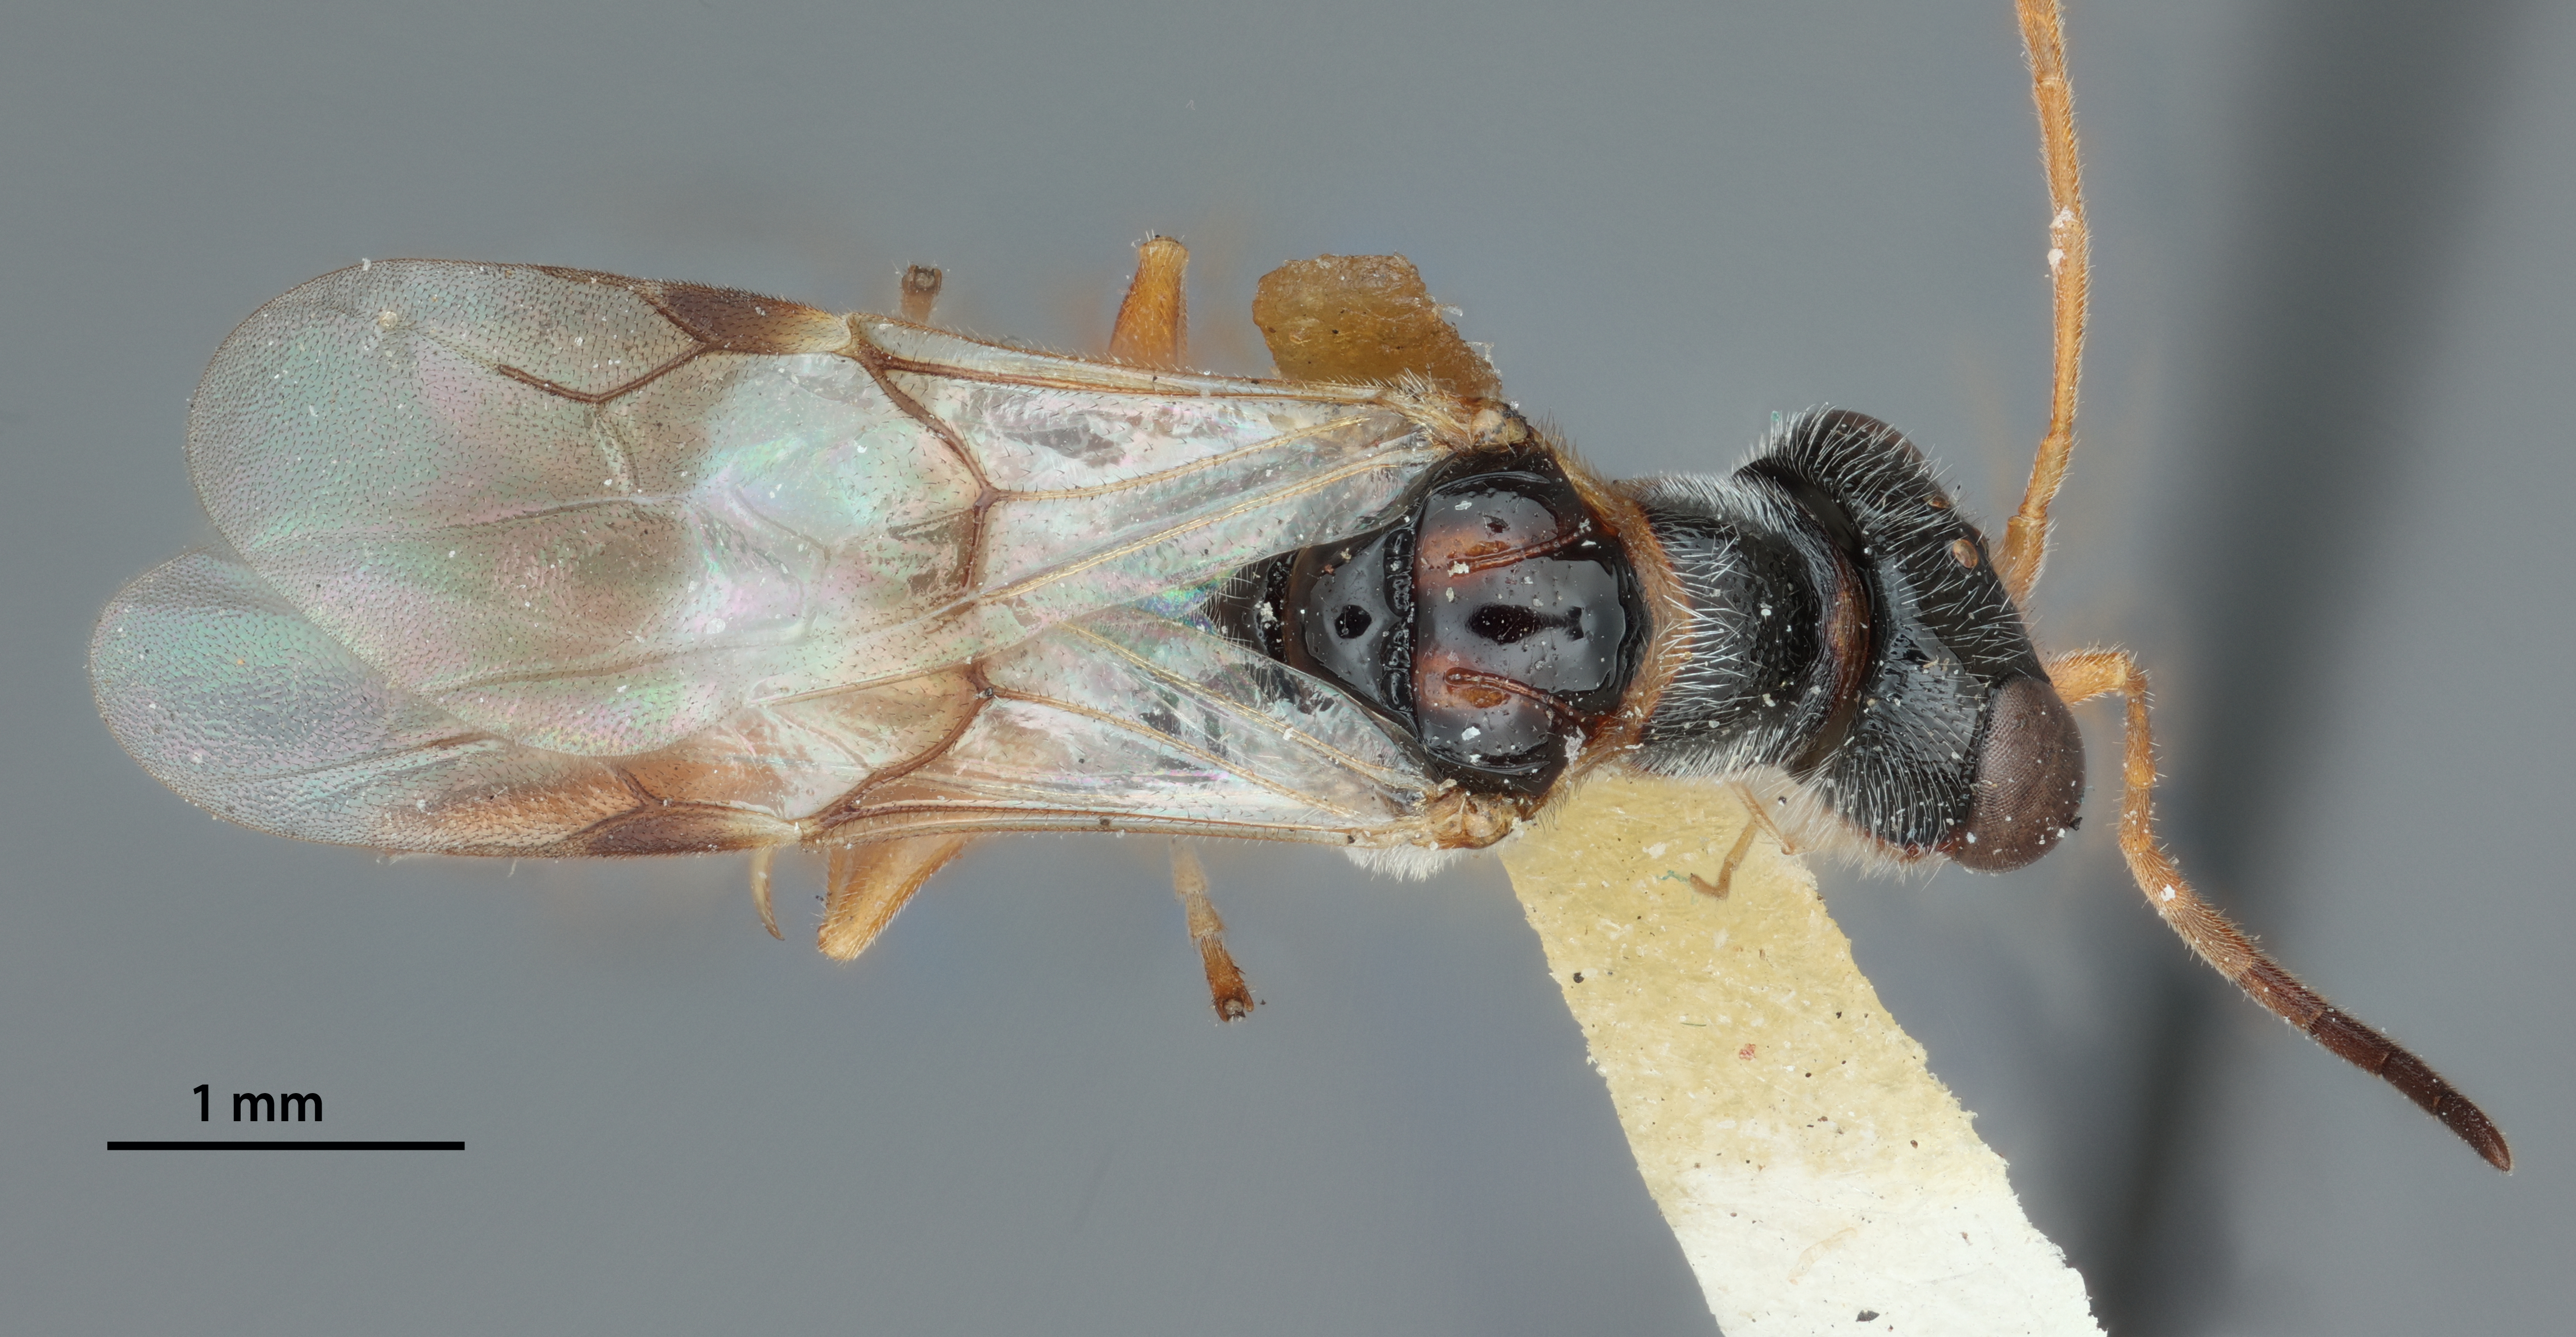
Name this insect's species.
Deinodryinus variabilis
